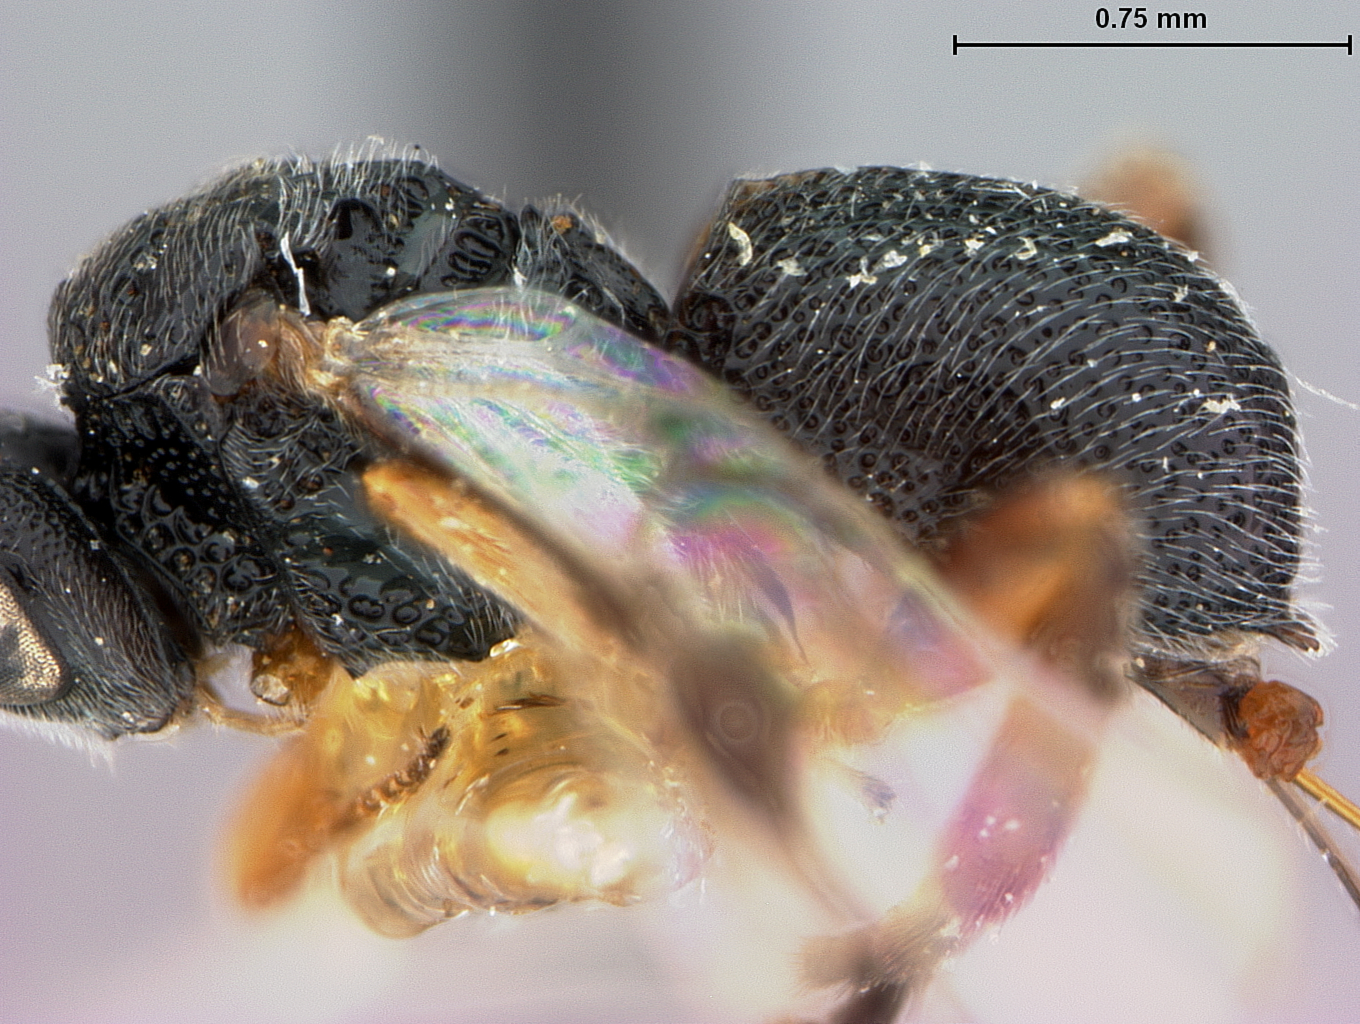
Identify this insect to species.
Urosigalphus monotunus
